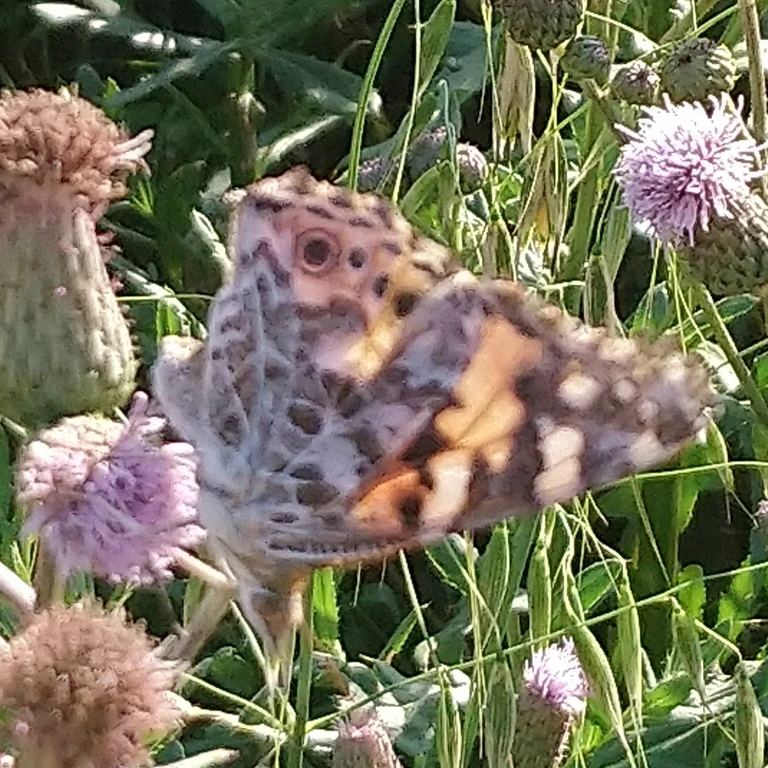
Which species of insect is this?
Vanessa cardui
